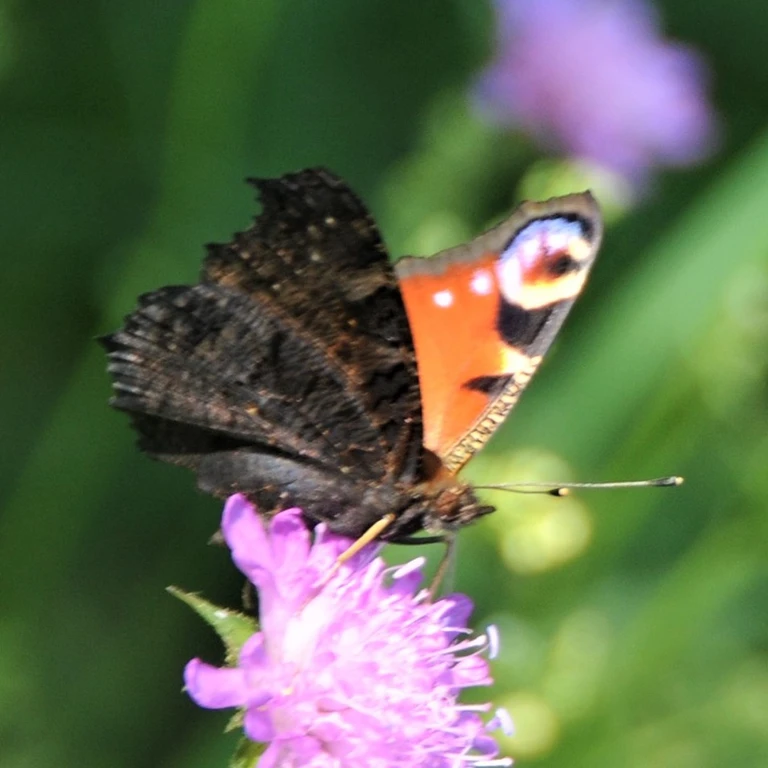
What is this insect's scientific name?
Aglais urticae
